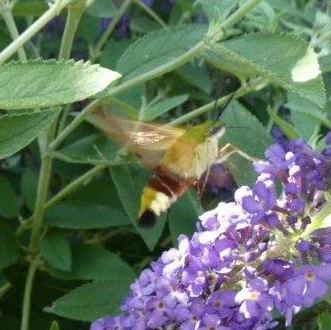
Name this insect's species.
Hemaris fuciformis
